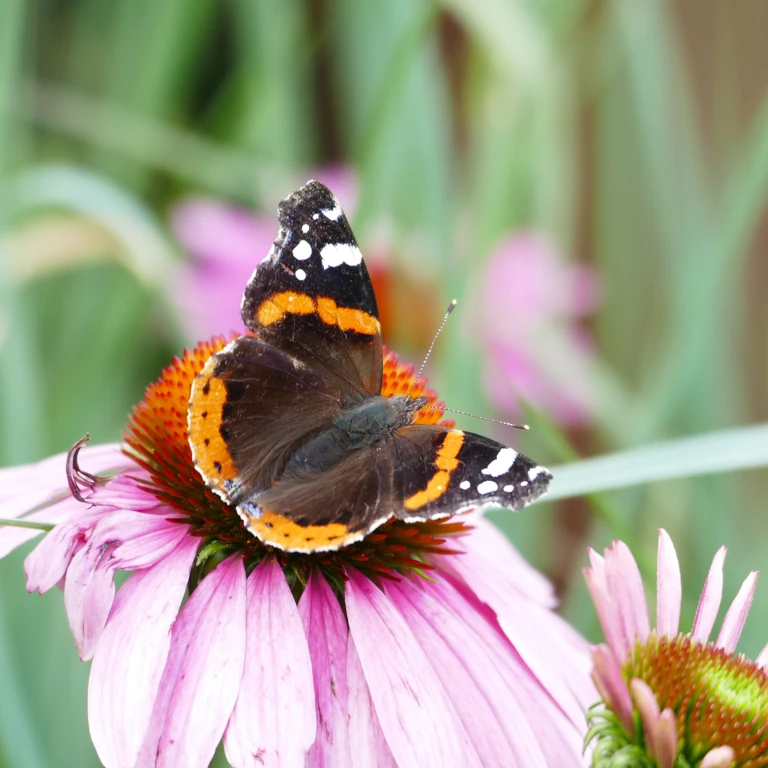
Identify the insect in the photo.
Vanessa atalanta
